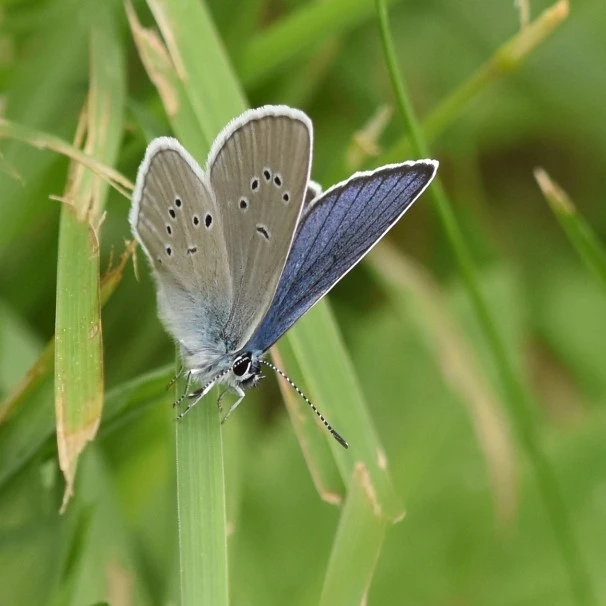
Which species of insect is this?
Cyaniris semiargus
